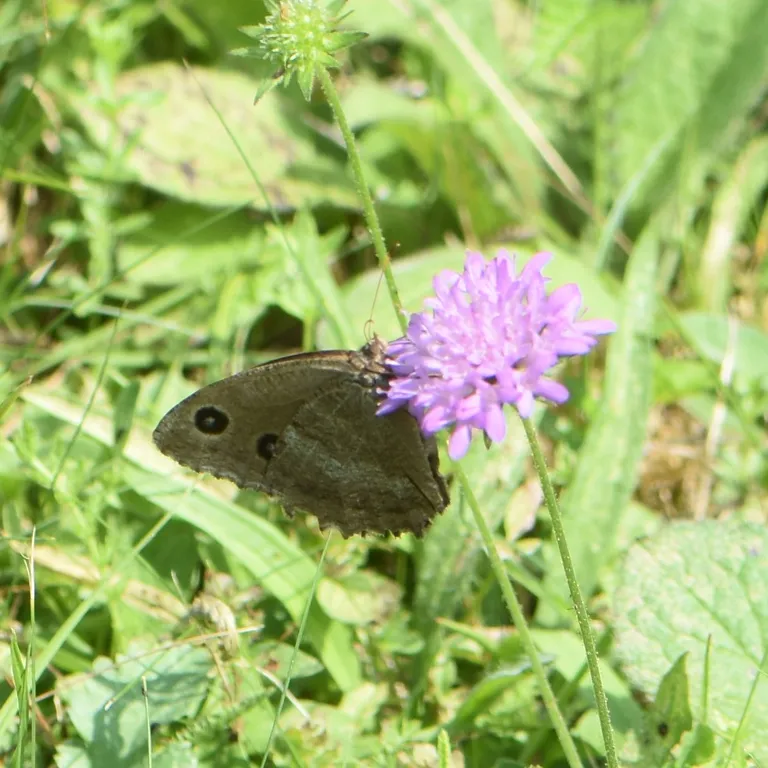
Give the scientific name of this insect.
Minois dryas
